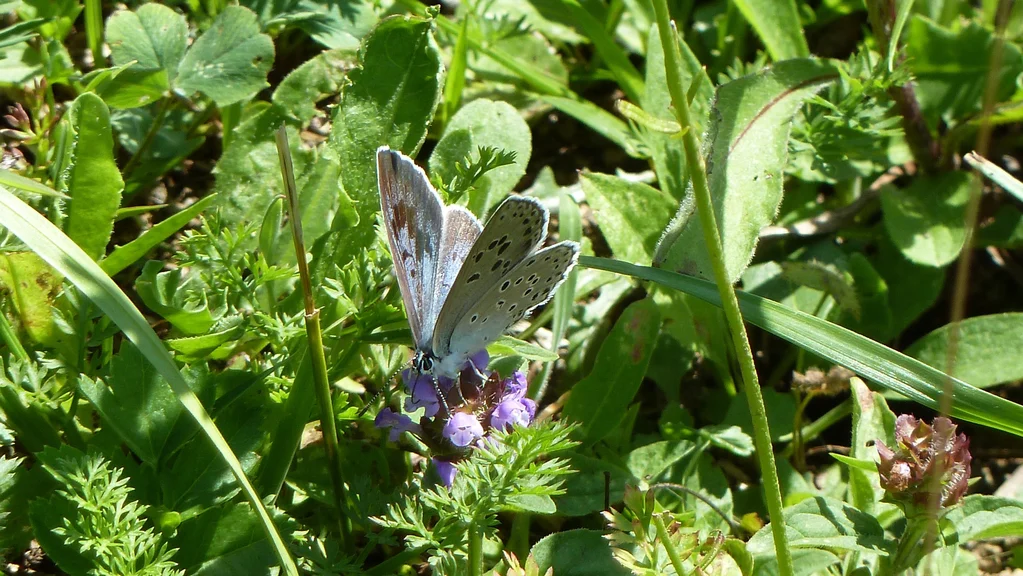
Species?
Phengaris arion (also Maculinea arion)
